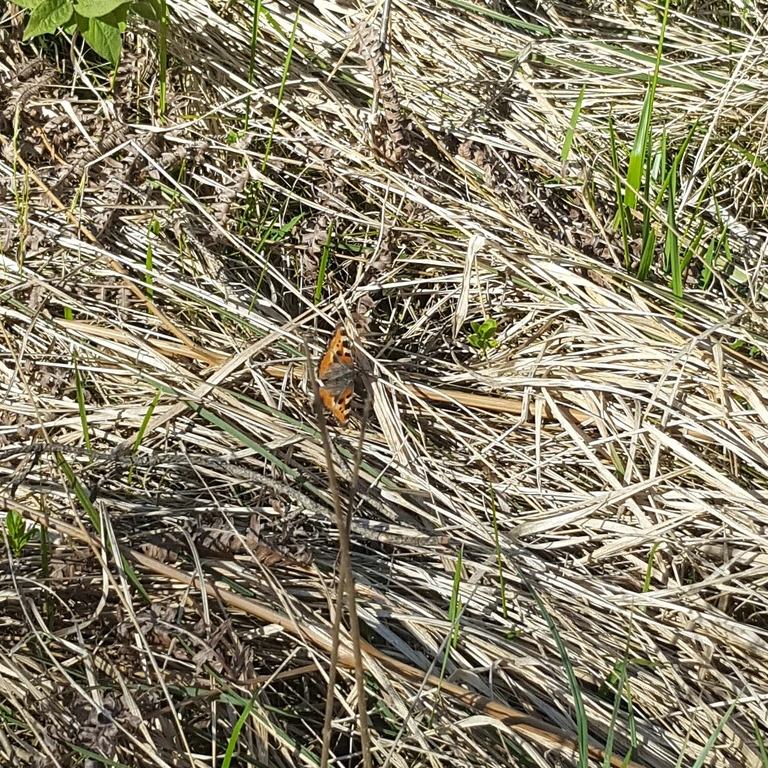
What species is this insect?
Aglais urticae
